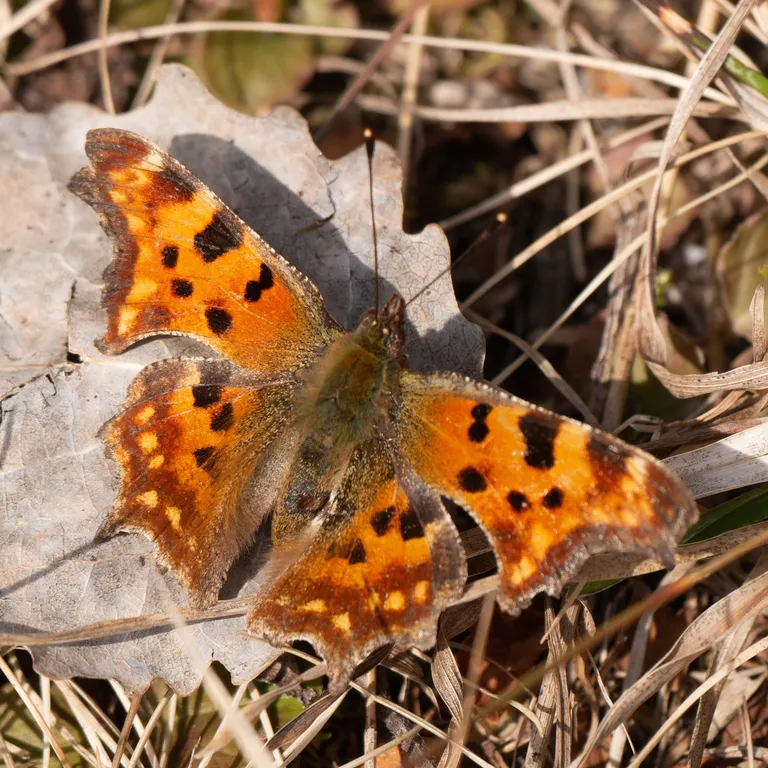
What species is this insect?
Polygonia c-album
